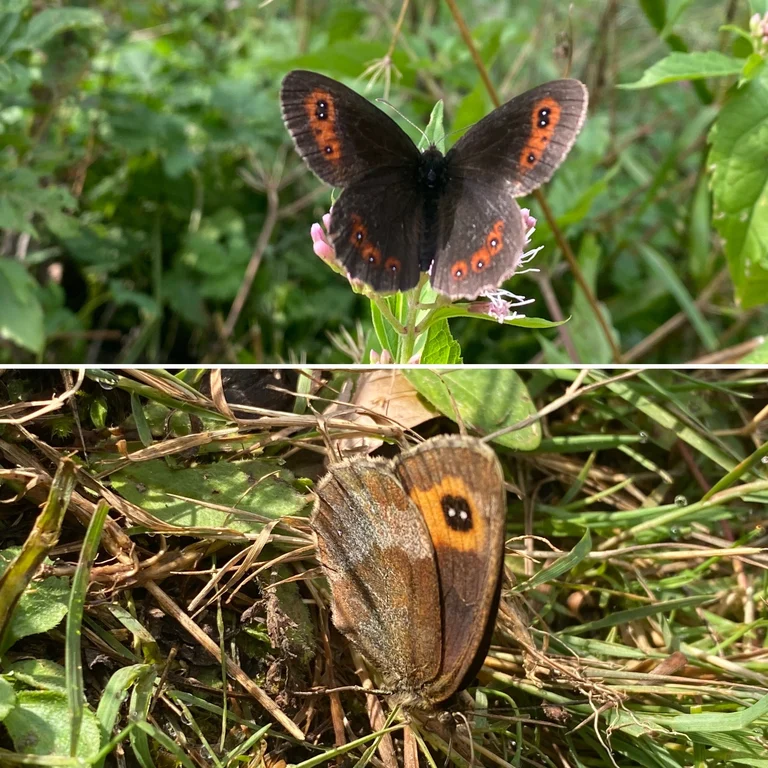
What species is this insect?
Erebia aethiops
